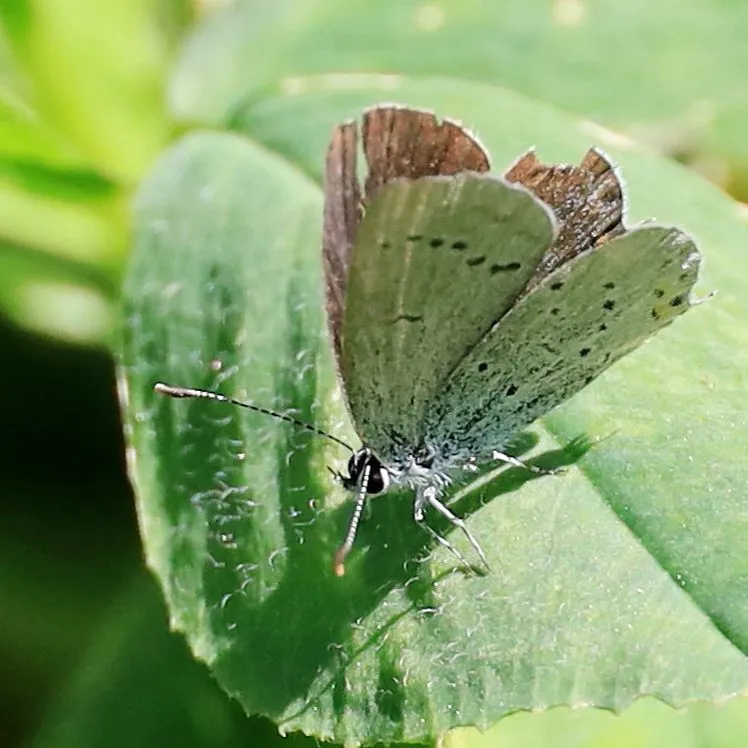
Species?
Cupido argiades (also Elkalyce argiades)
